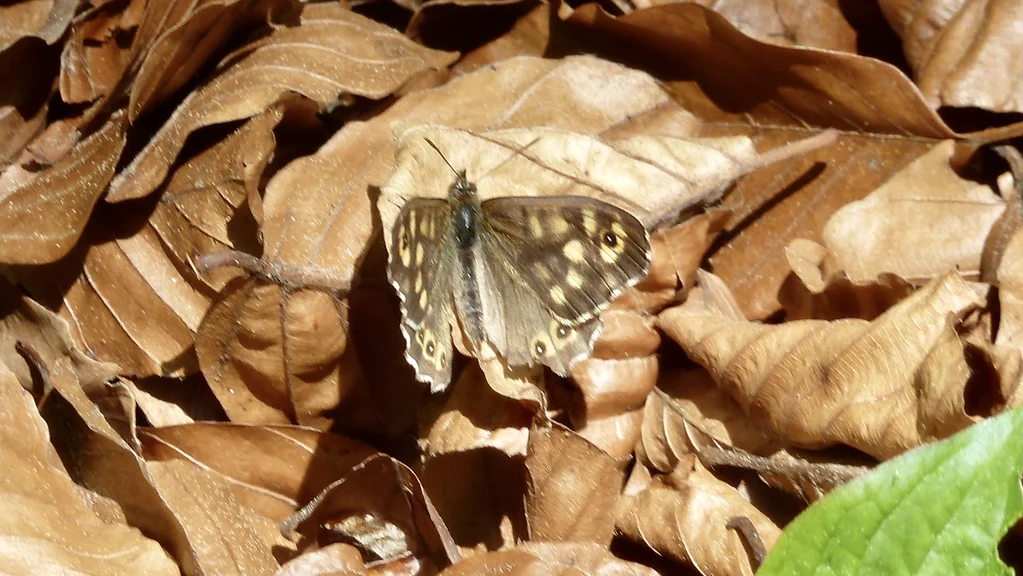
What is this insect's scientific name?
Pararge aegeria
